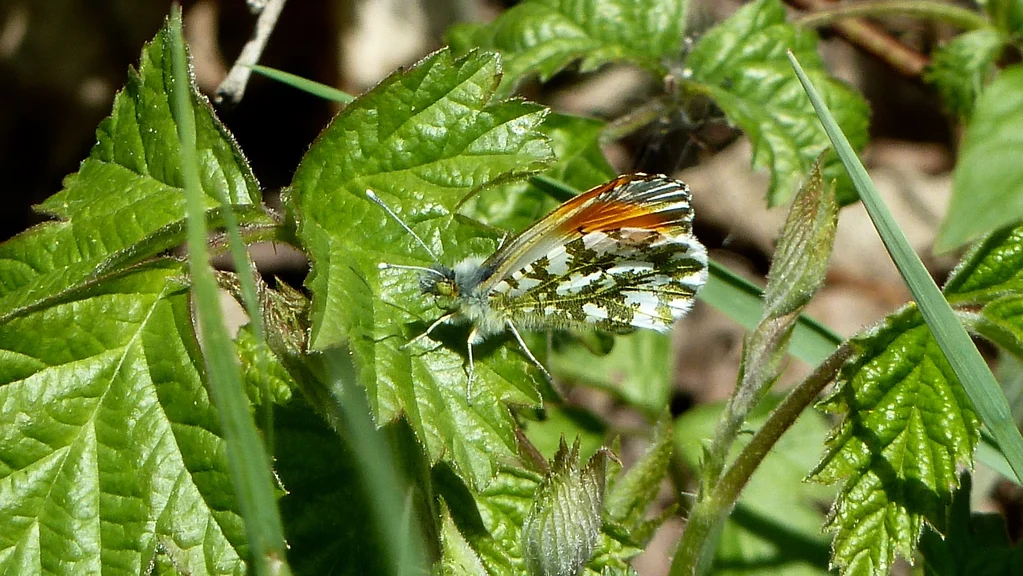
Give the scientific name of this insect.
Anthocharis cardamines
